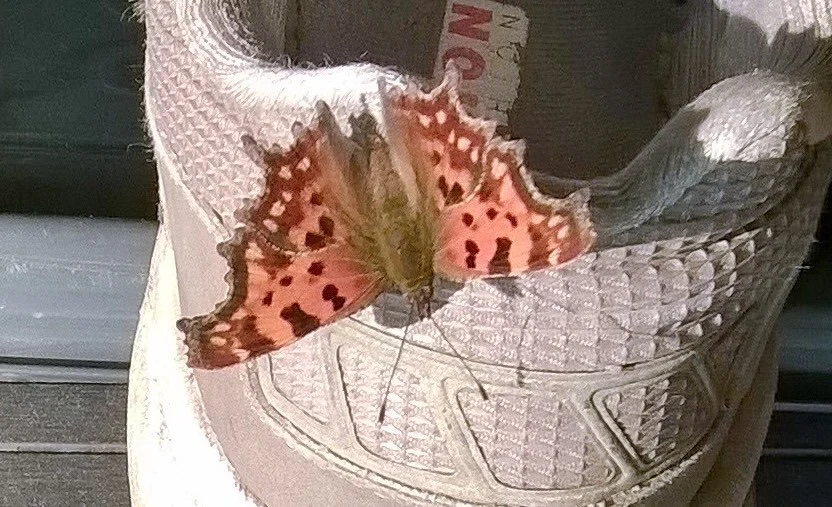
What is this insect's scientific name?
Polygonia c-album
